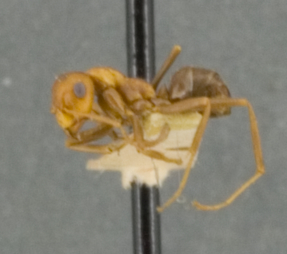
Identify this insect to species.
Formica microgyna
